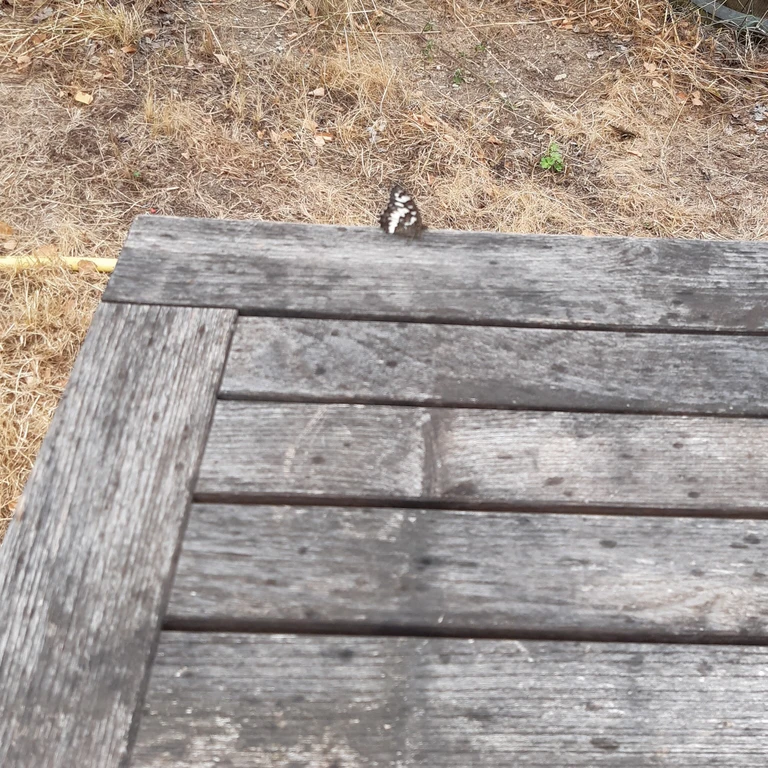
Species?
Brintesia circe
